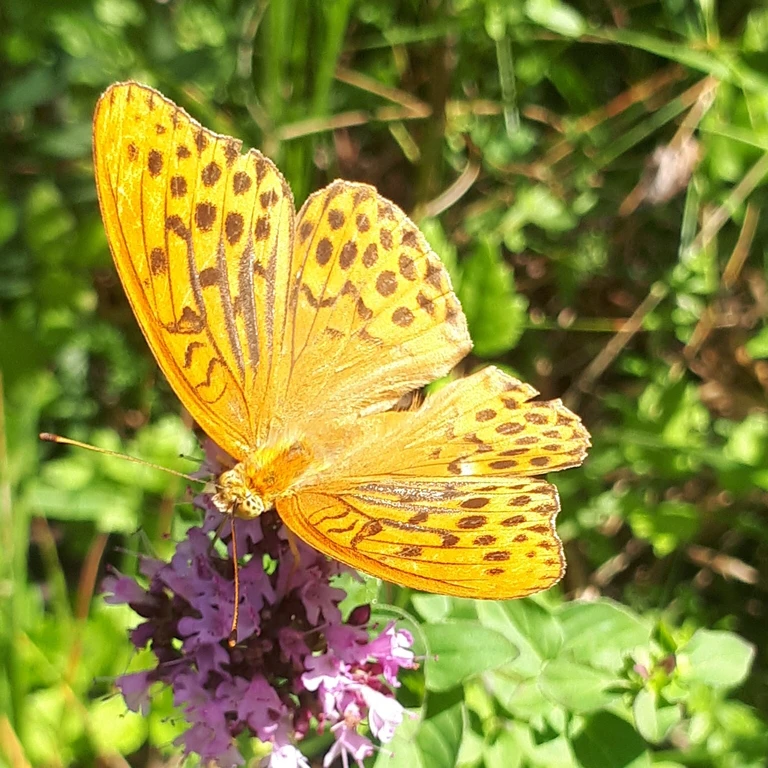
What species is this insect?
Argynnis paphia
